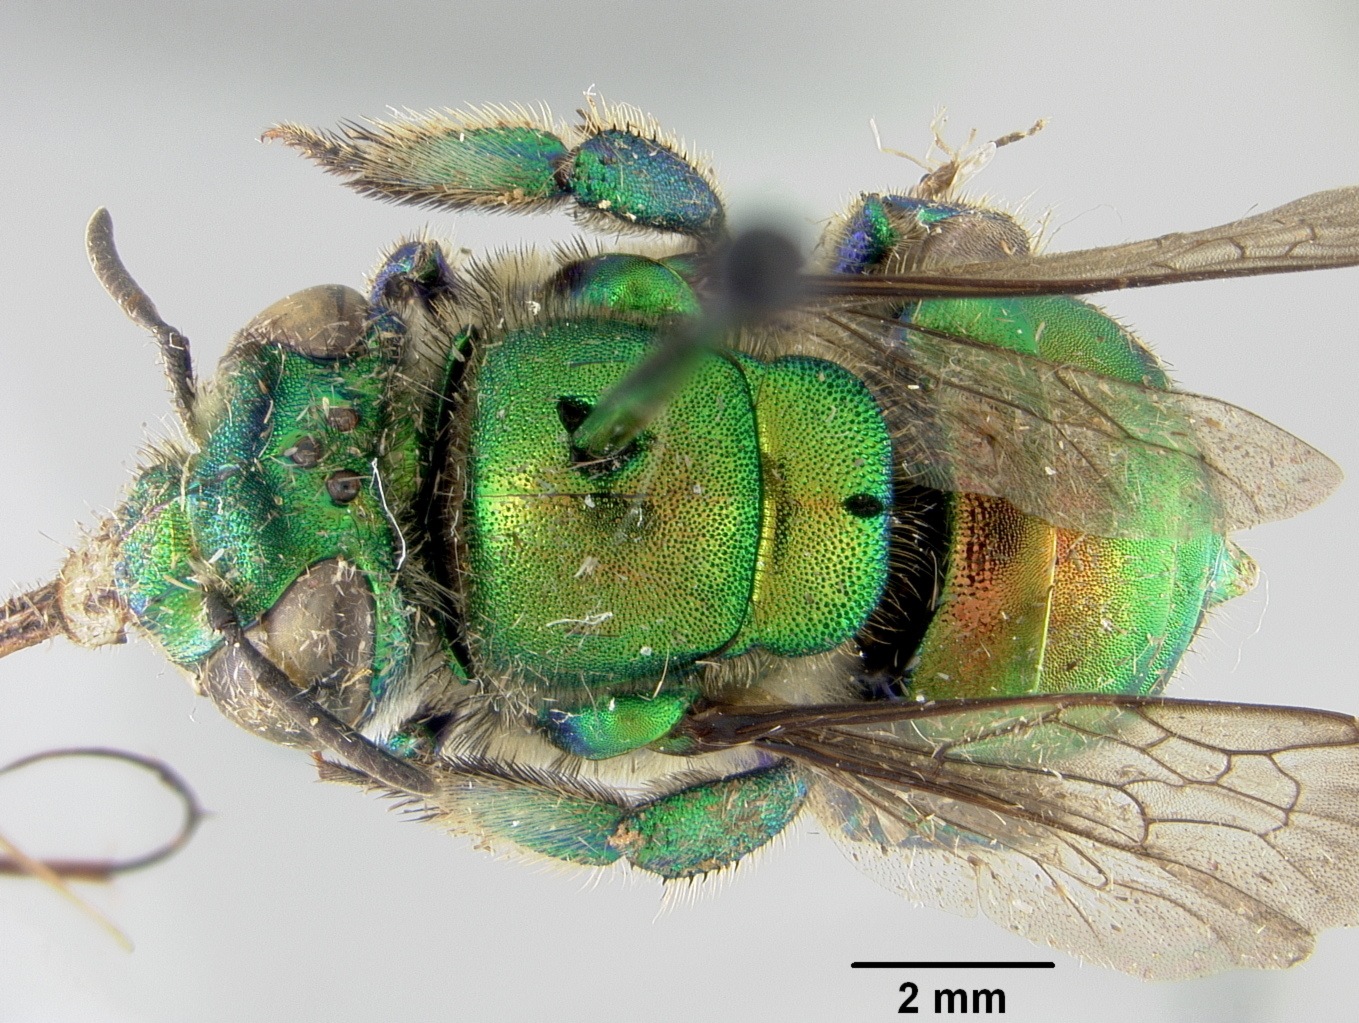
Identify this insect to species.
Euglossa dissimula
